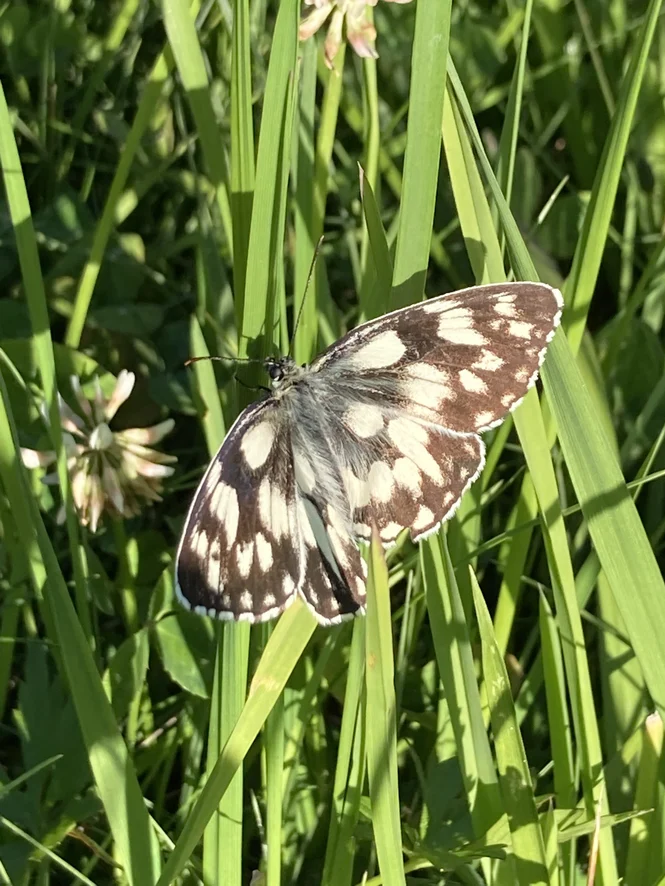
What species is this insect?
Melanargia galathea
